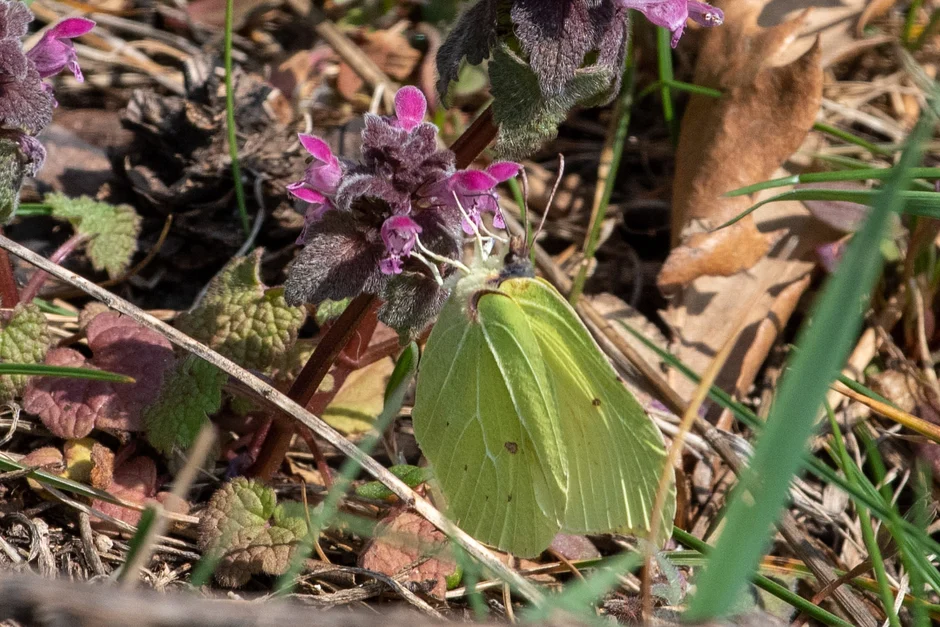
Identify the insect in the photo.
Gonepteryx rhamni
